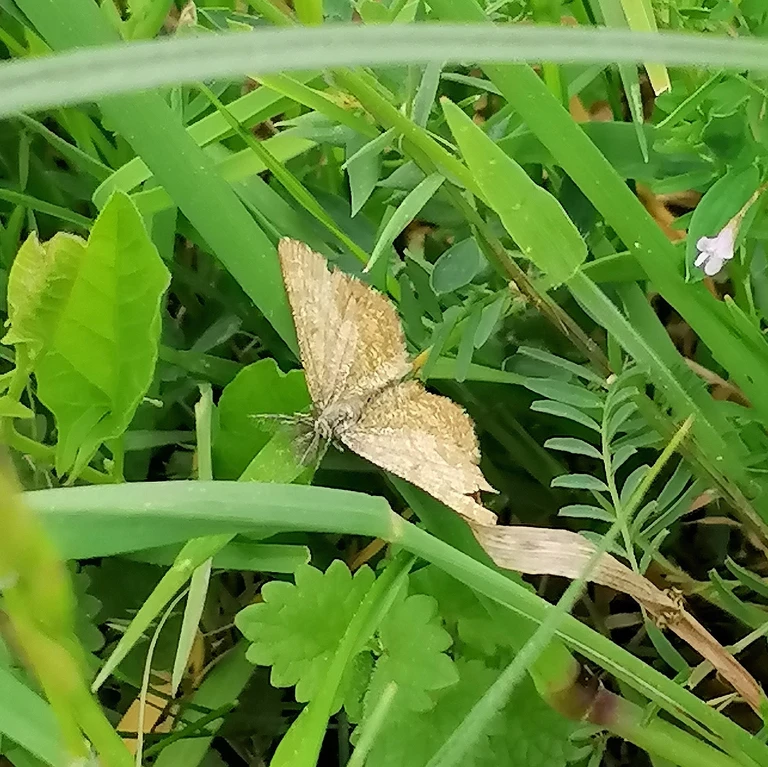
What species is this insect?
Ematurga atomaria
